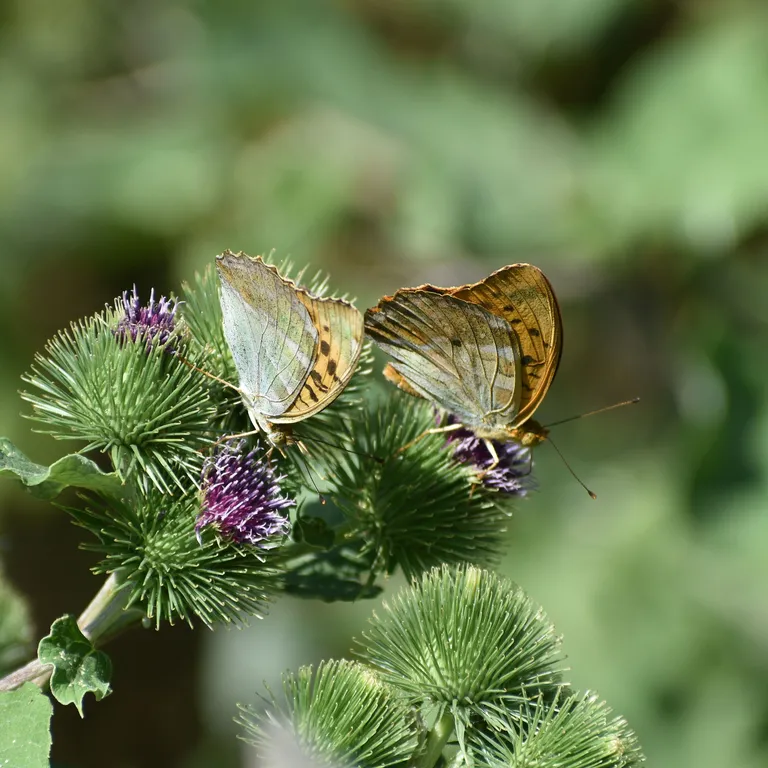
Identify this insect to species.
Argynnis paphia
